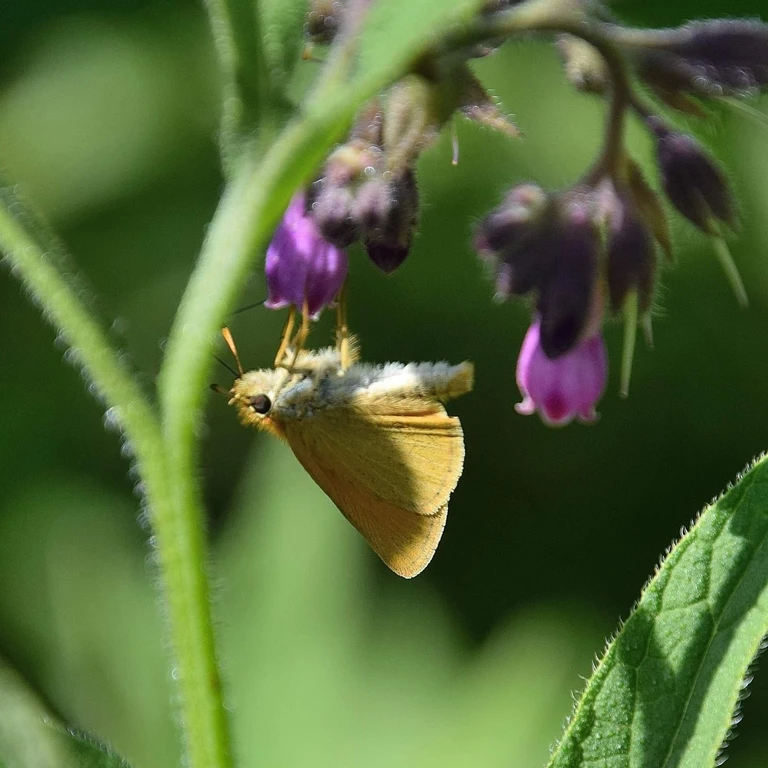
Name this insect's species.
Thymelicus lineola
